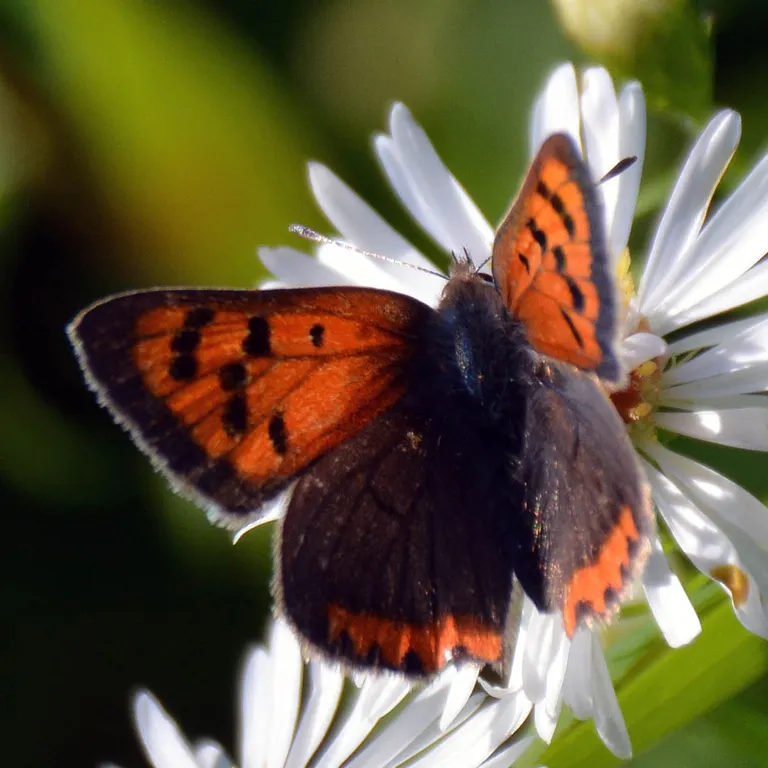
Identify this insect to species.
Lycaena phlaeas
